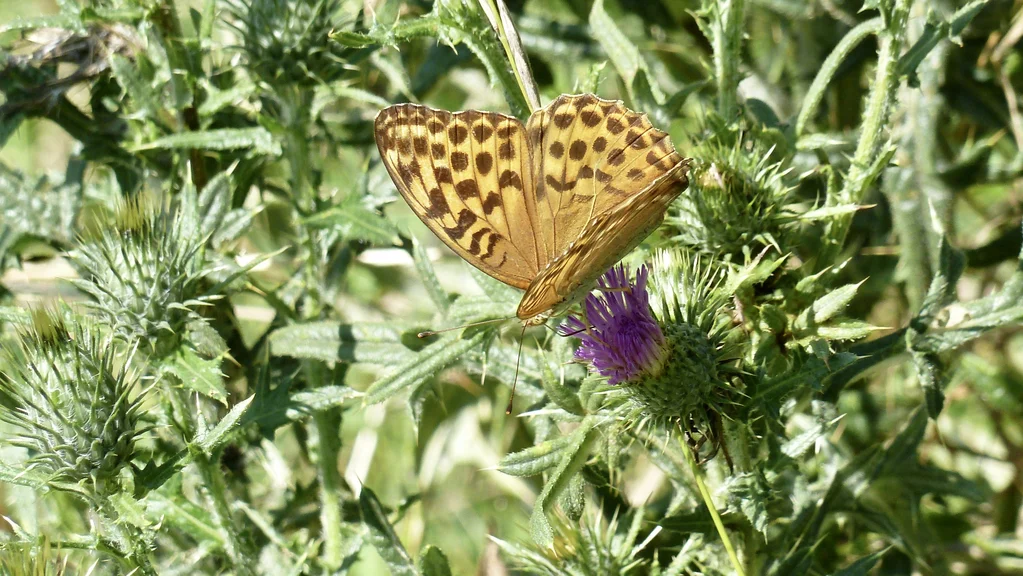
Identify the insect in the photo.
Argynnis paphia
